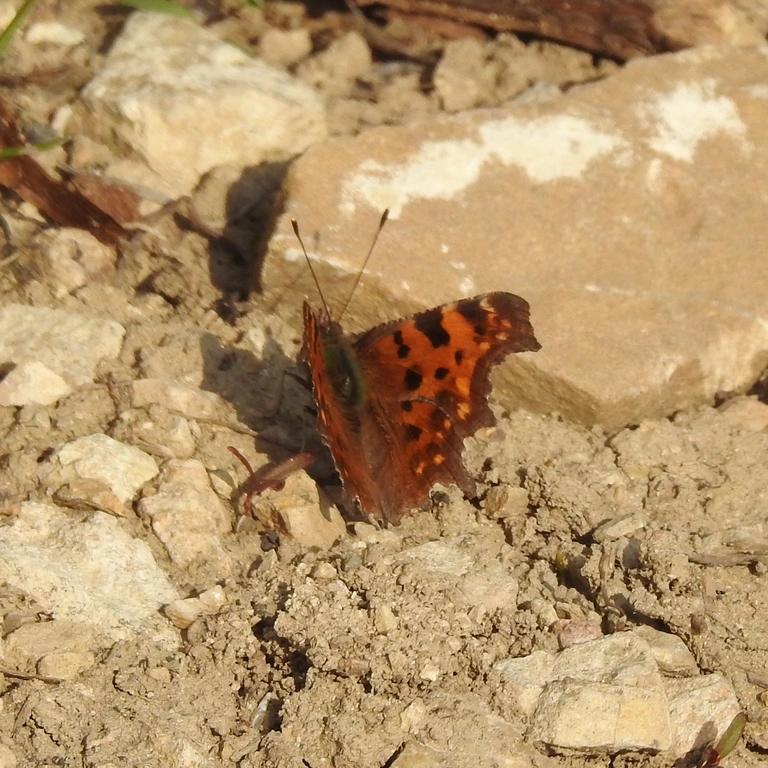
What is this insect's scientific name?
Polygonia c-album
